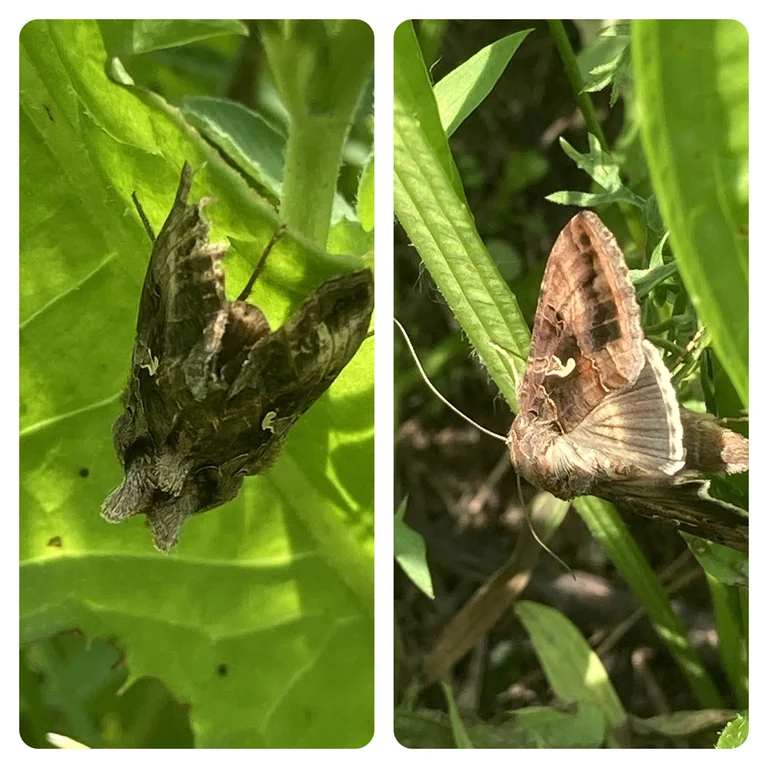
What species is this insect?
Autographa gamma
